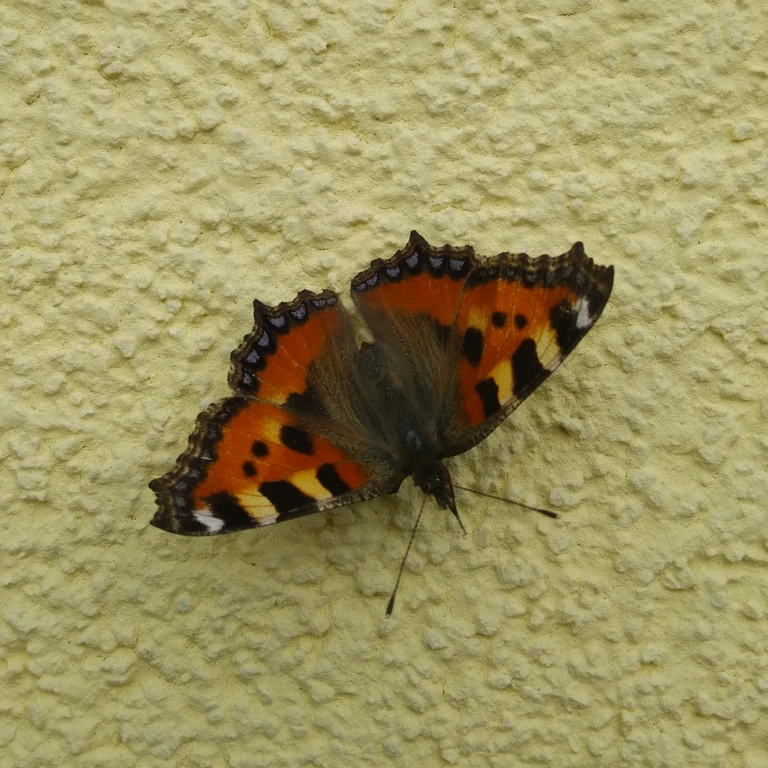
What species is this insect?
Aglais urticae
